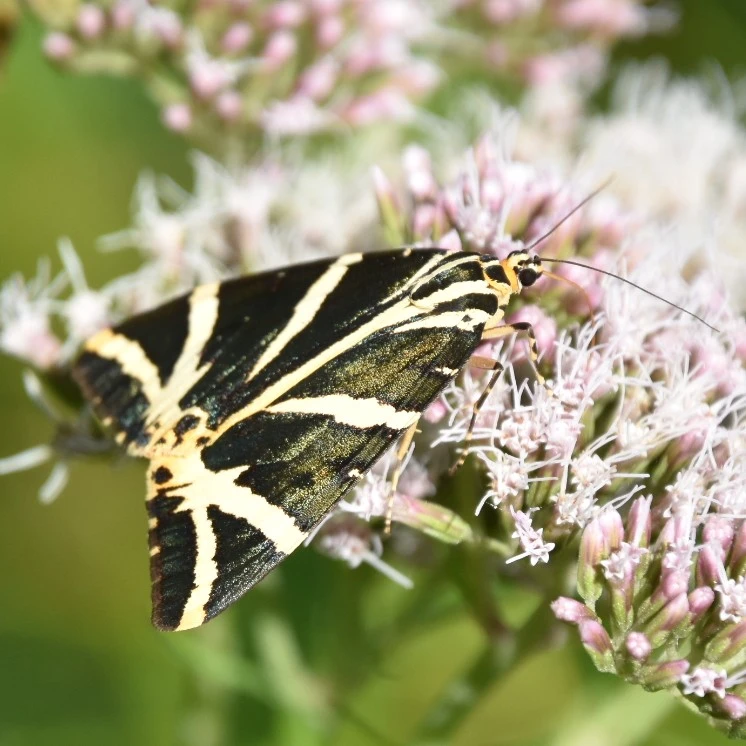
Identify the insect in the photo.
Euplagia quadripunctaria
